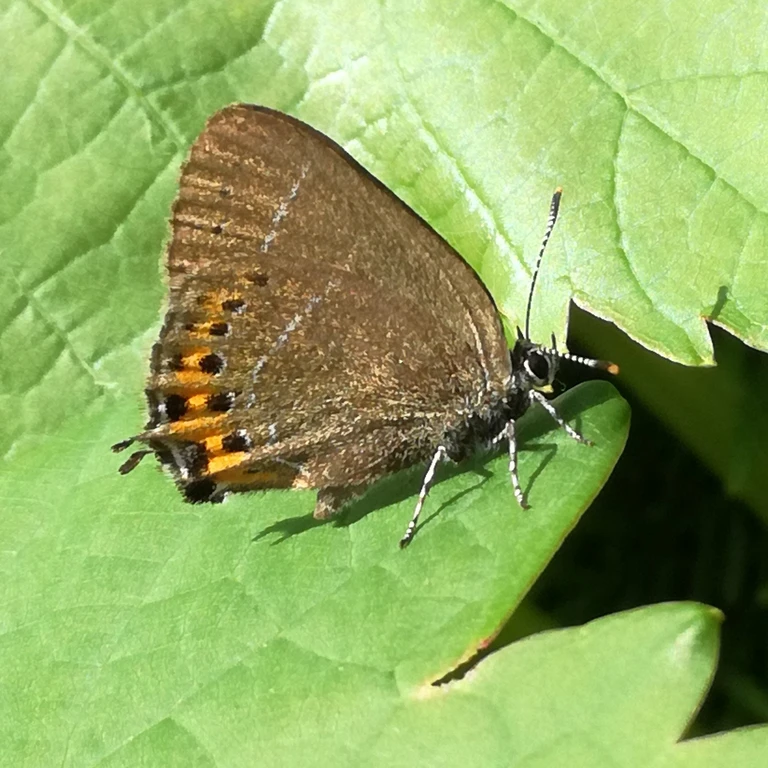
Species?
Satyrium pruni (also Fixsenia pruni)
